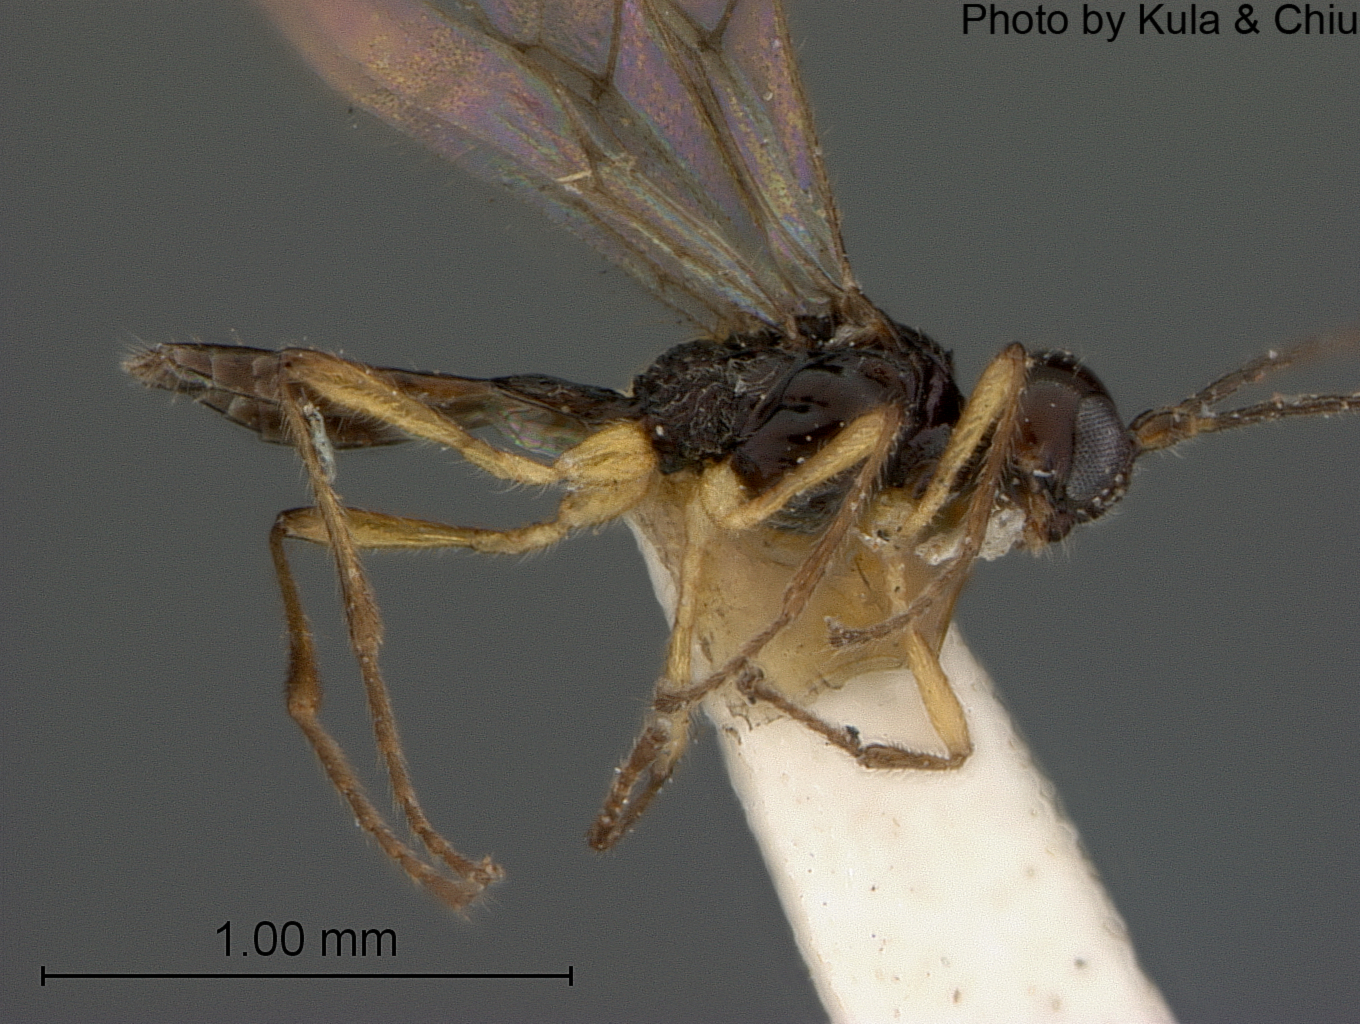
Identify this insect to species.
Brachystropha quadriceps
